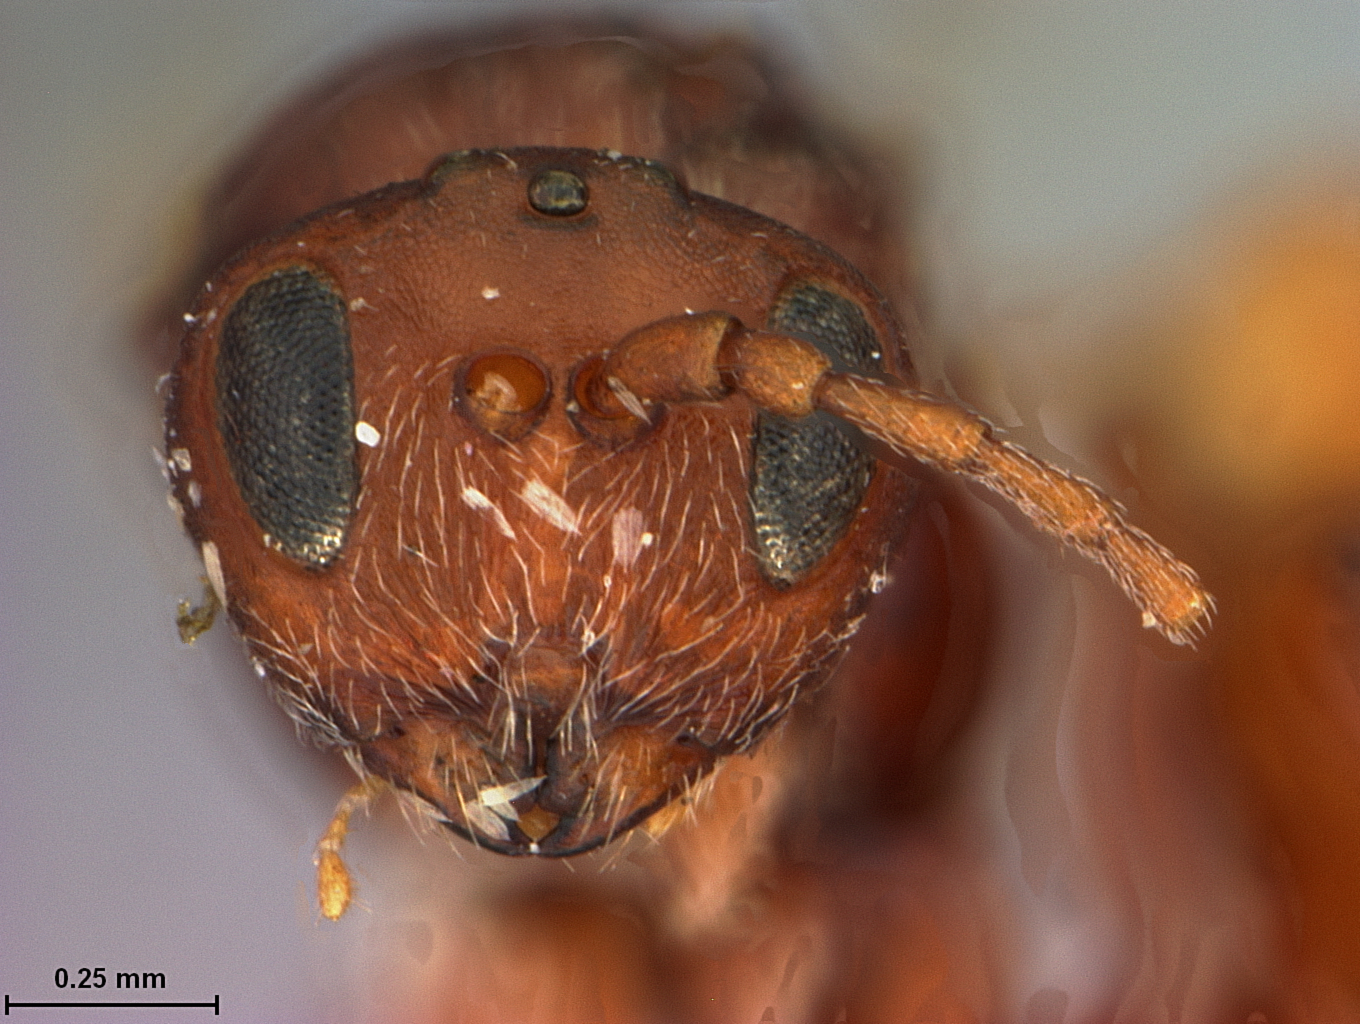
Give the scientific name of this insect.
Andricus cryptus
